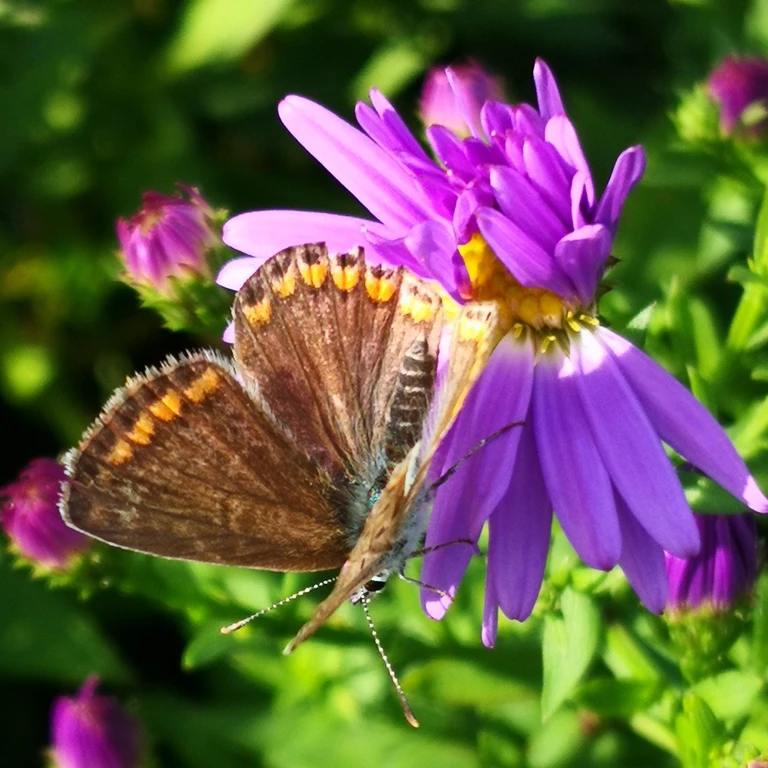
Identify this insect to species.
Polyommatus icarus
